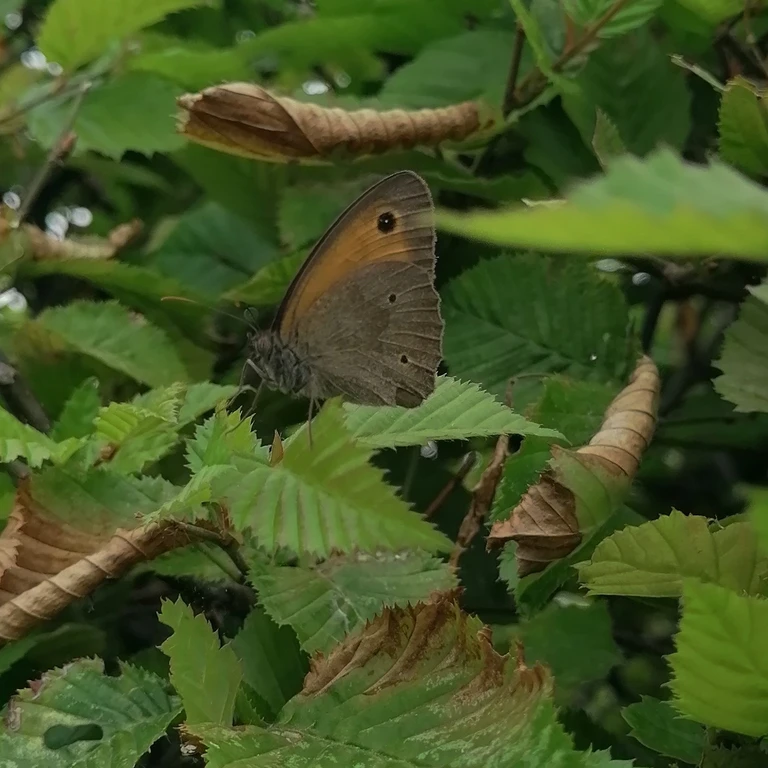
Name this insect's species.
Maniola jurtina
